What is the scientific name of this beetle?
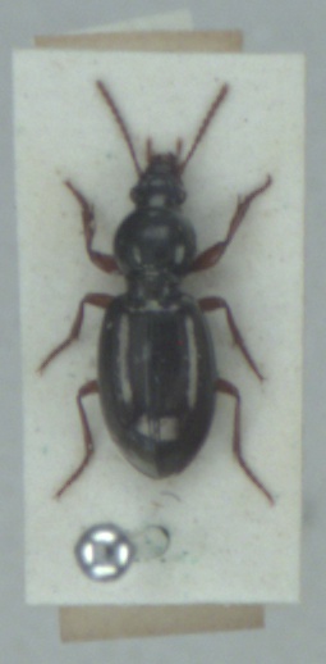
Miscodera arctica
